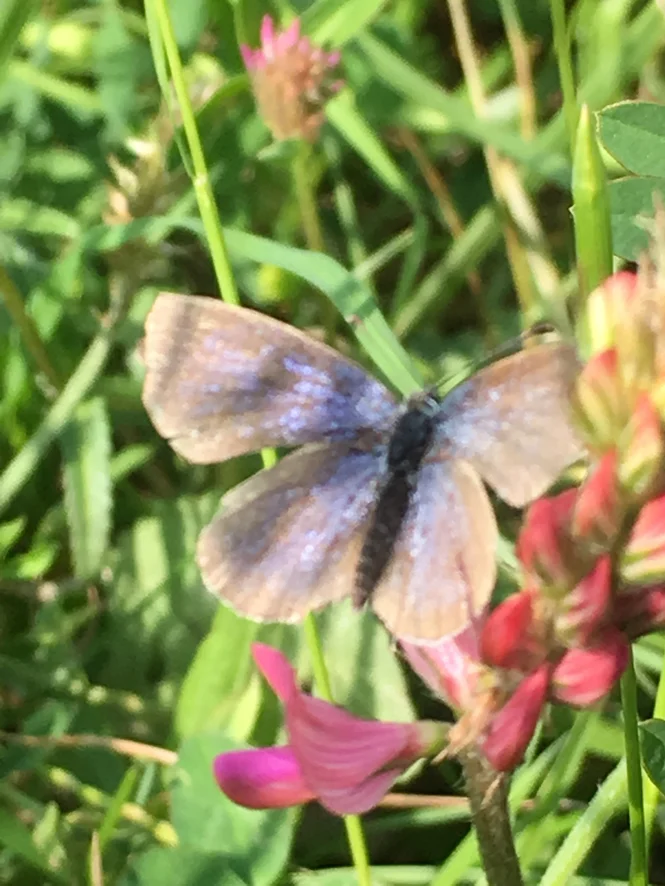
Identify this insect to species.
Cupido argiades (also Elkalyce argiades)
